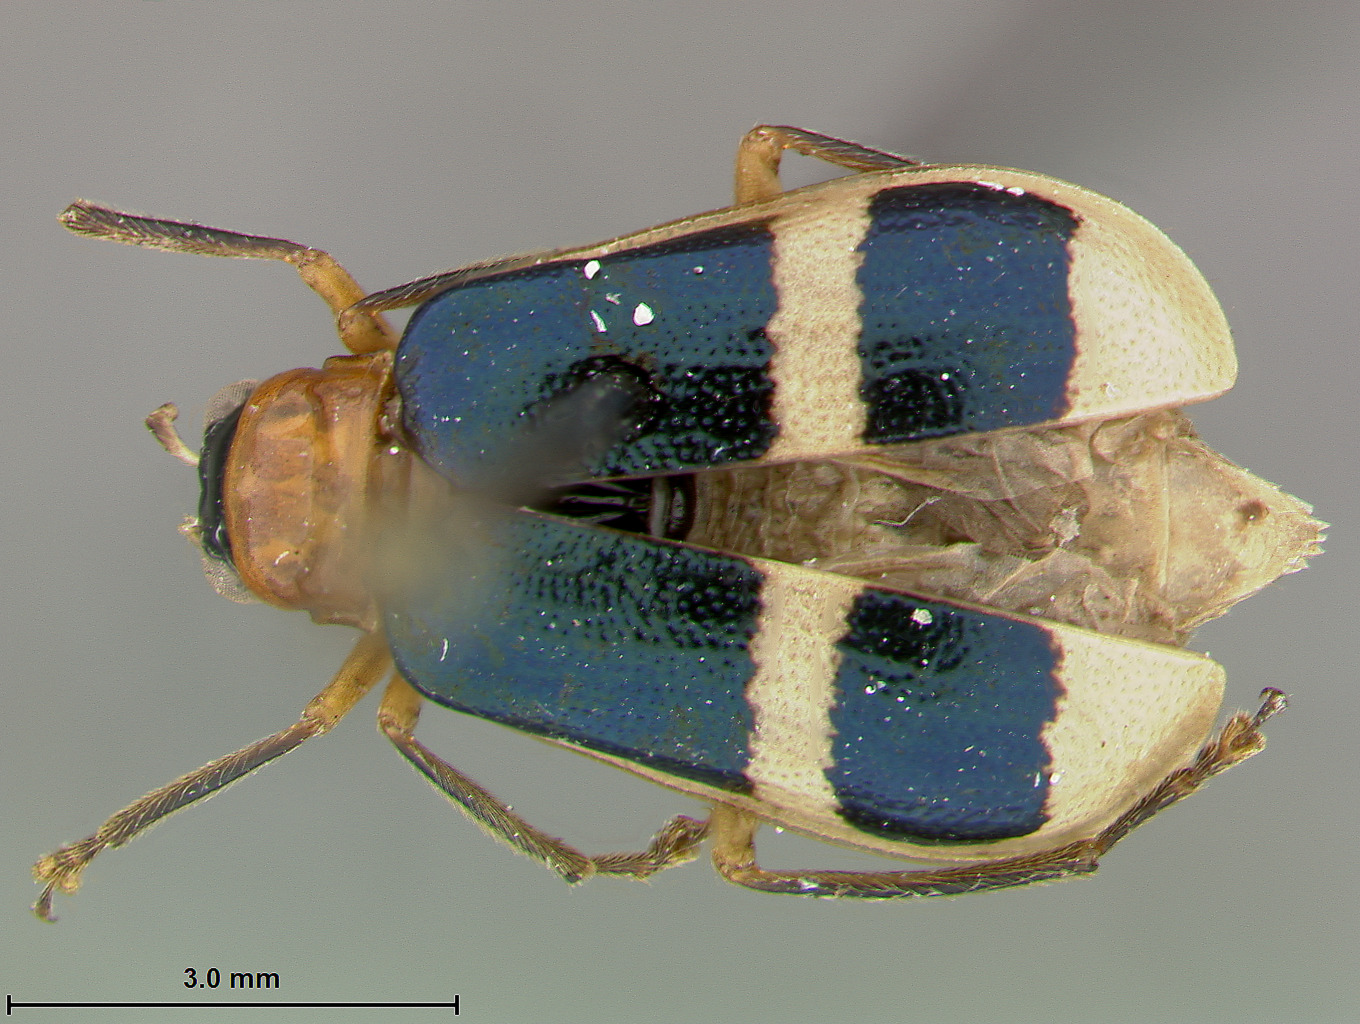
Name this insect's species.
Neobrotica cartwrighti
